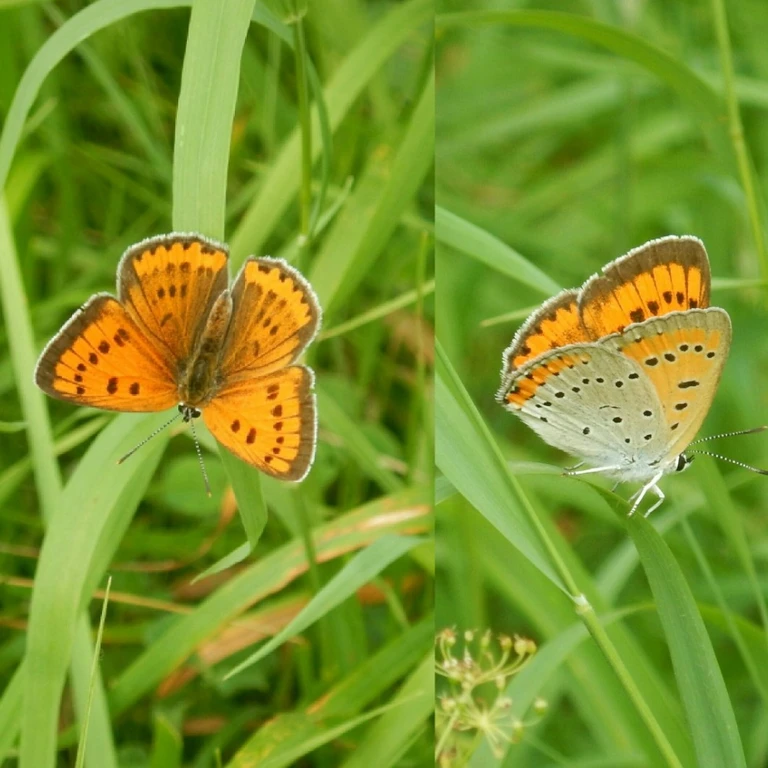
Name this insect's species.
Lycaena dispar
